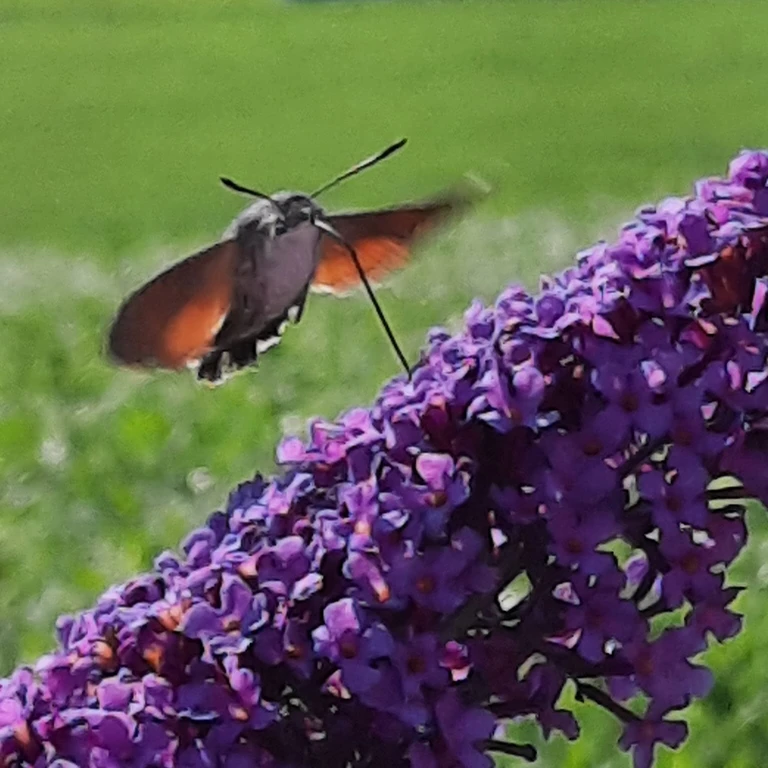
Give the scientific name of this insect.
Macroglossum stellatarum
